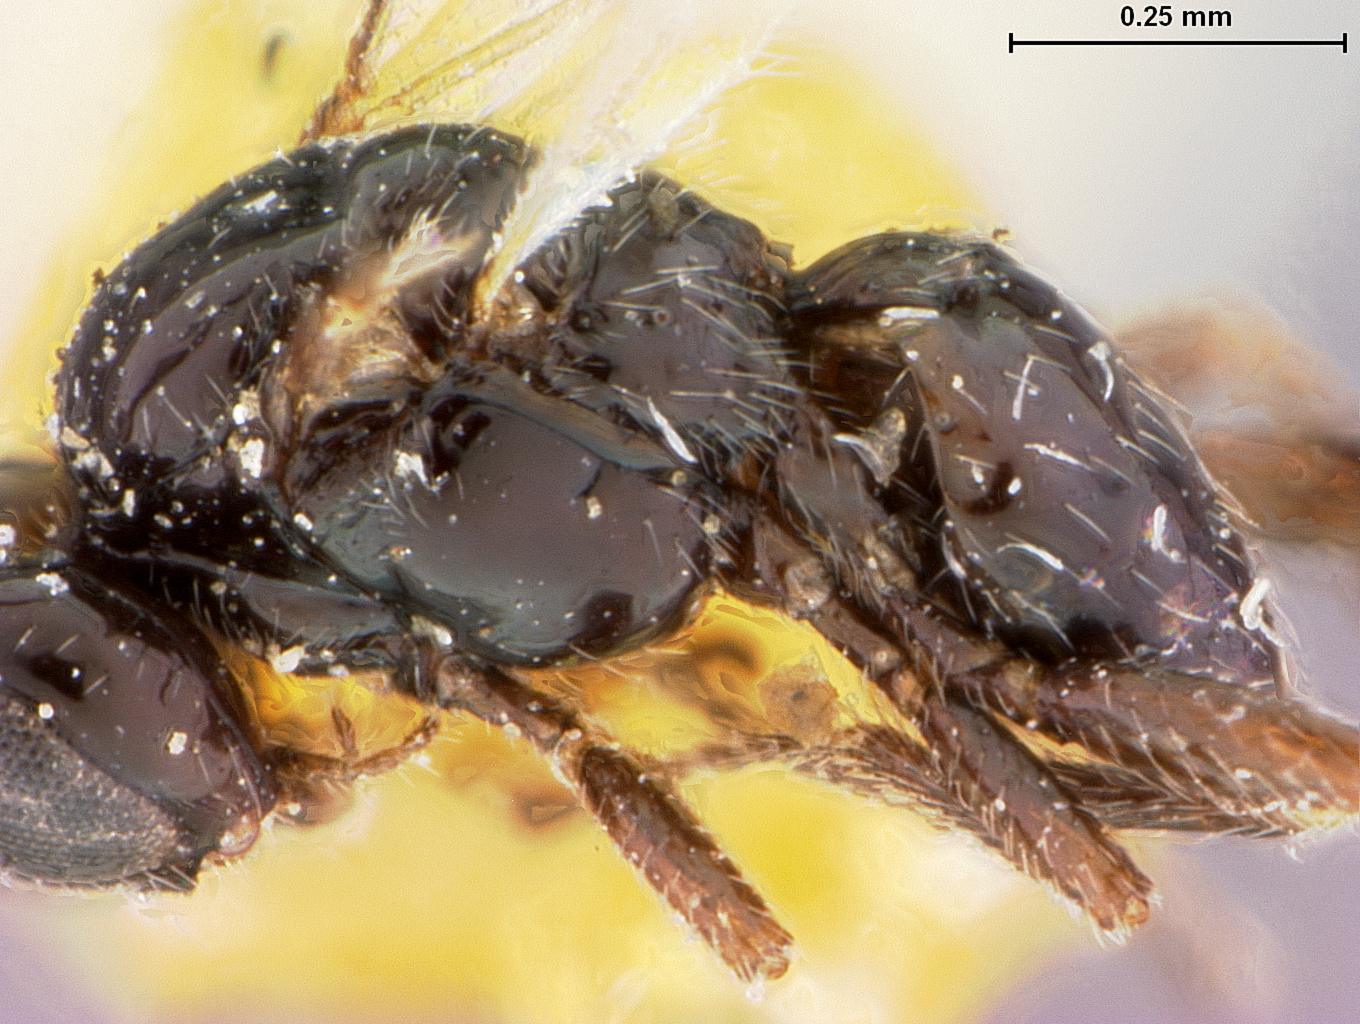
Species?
Opius hollisterensis
